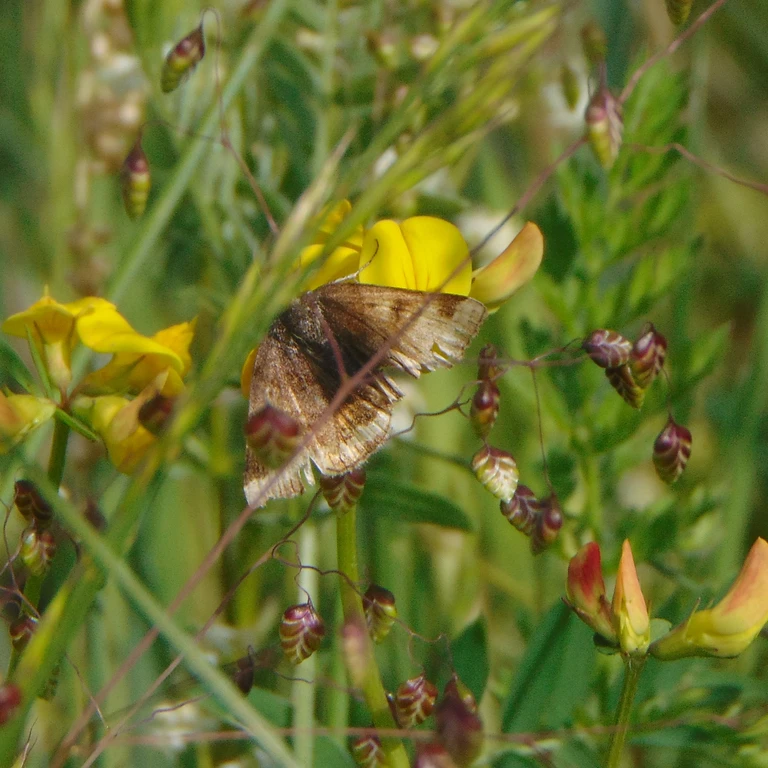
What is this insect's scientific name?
Euclidia glyphica
